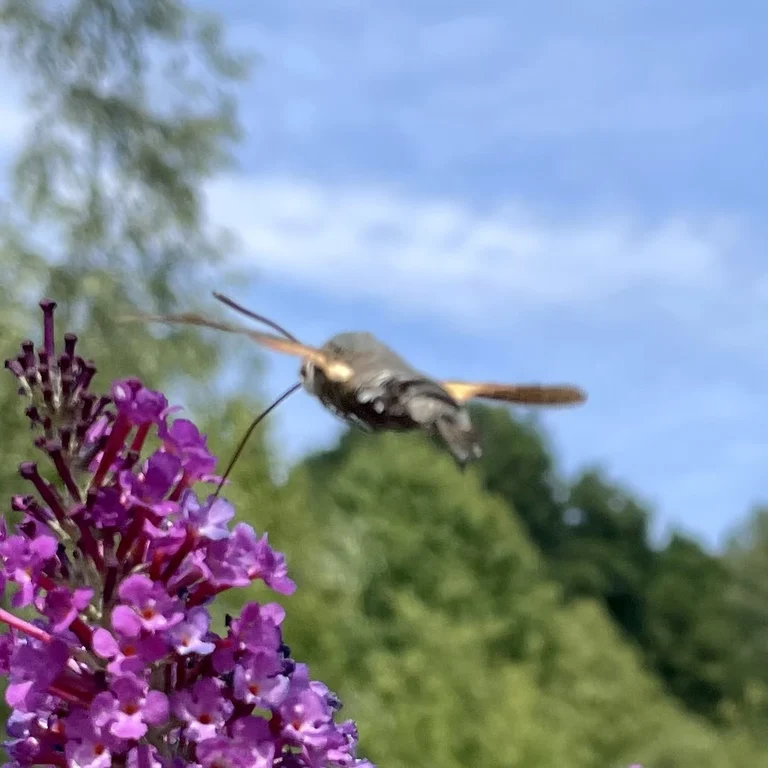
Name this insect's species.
Macroglossum stellatarum
